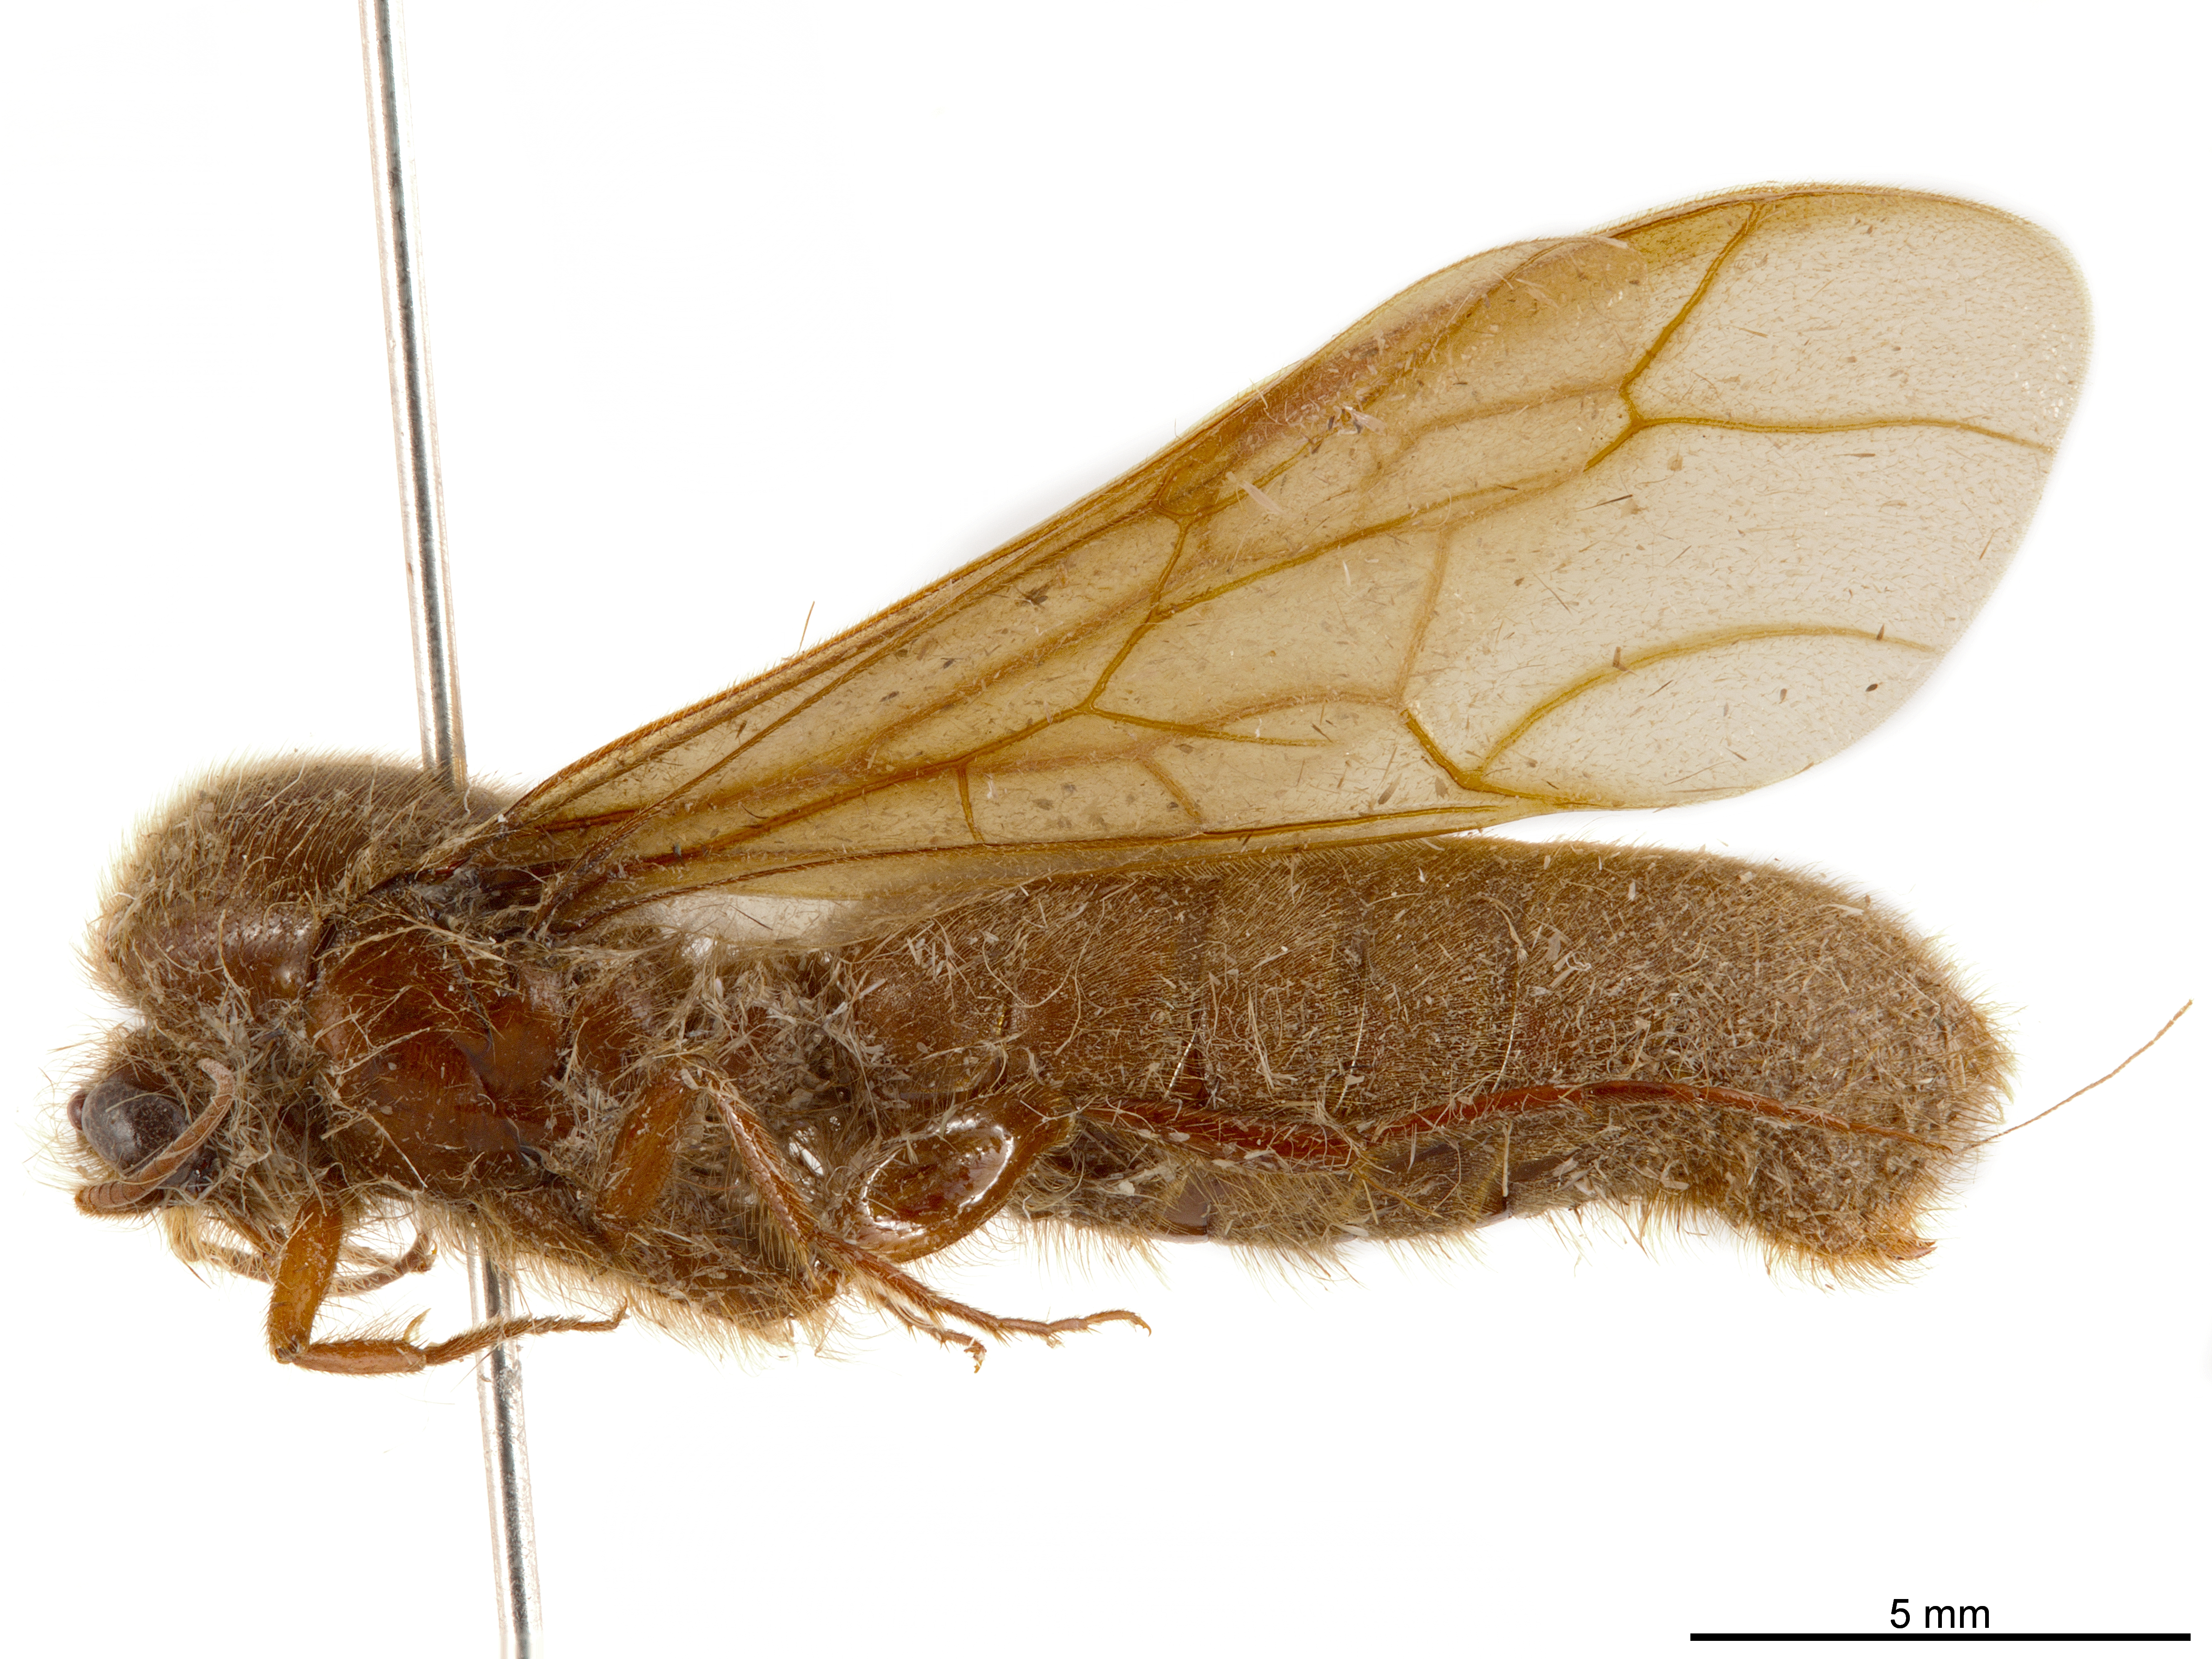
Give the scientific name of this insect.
Cheliomyrmex megalonyx
